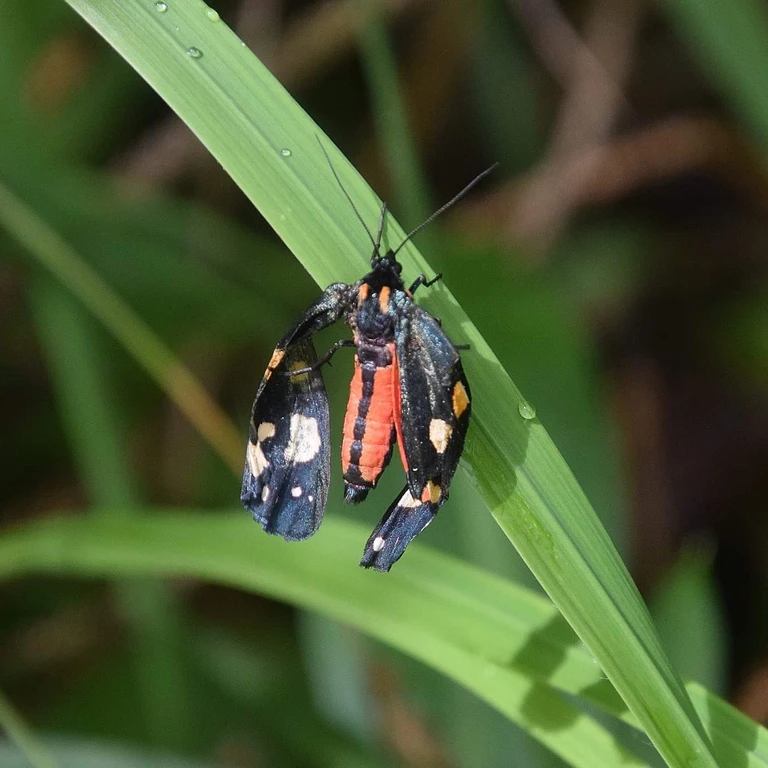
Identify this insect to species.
Callimorpha dominula
